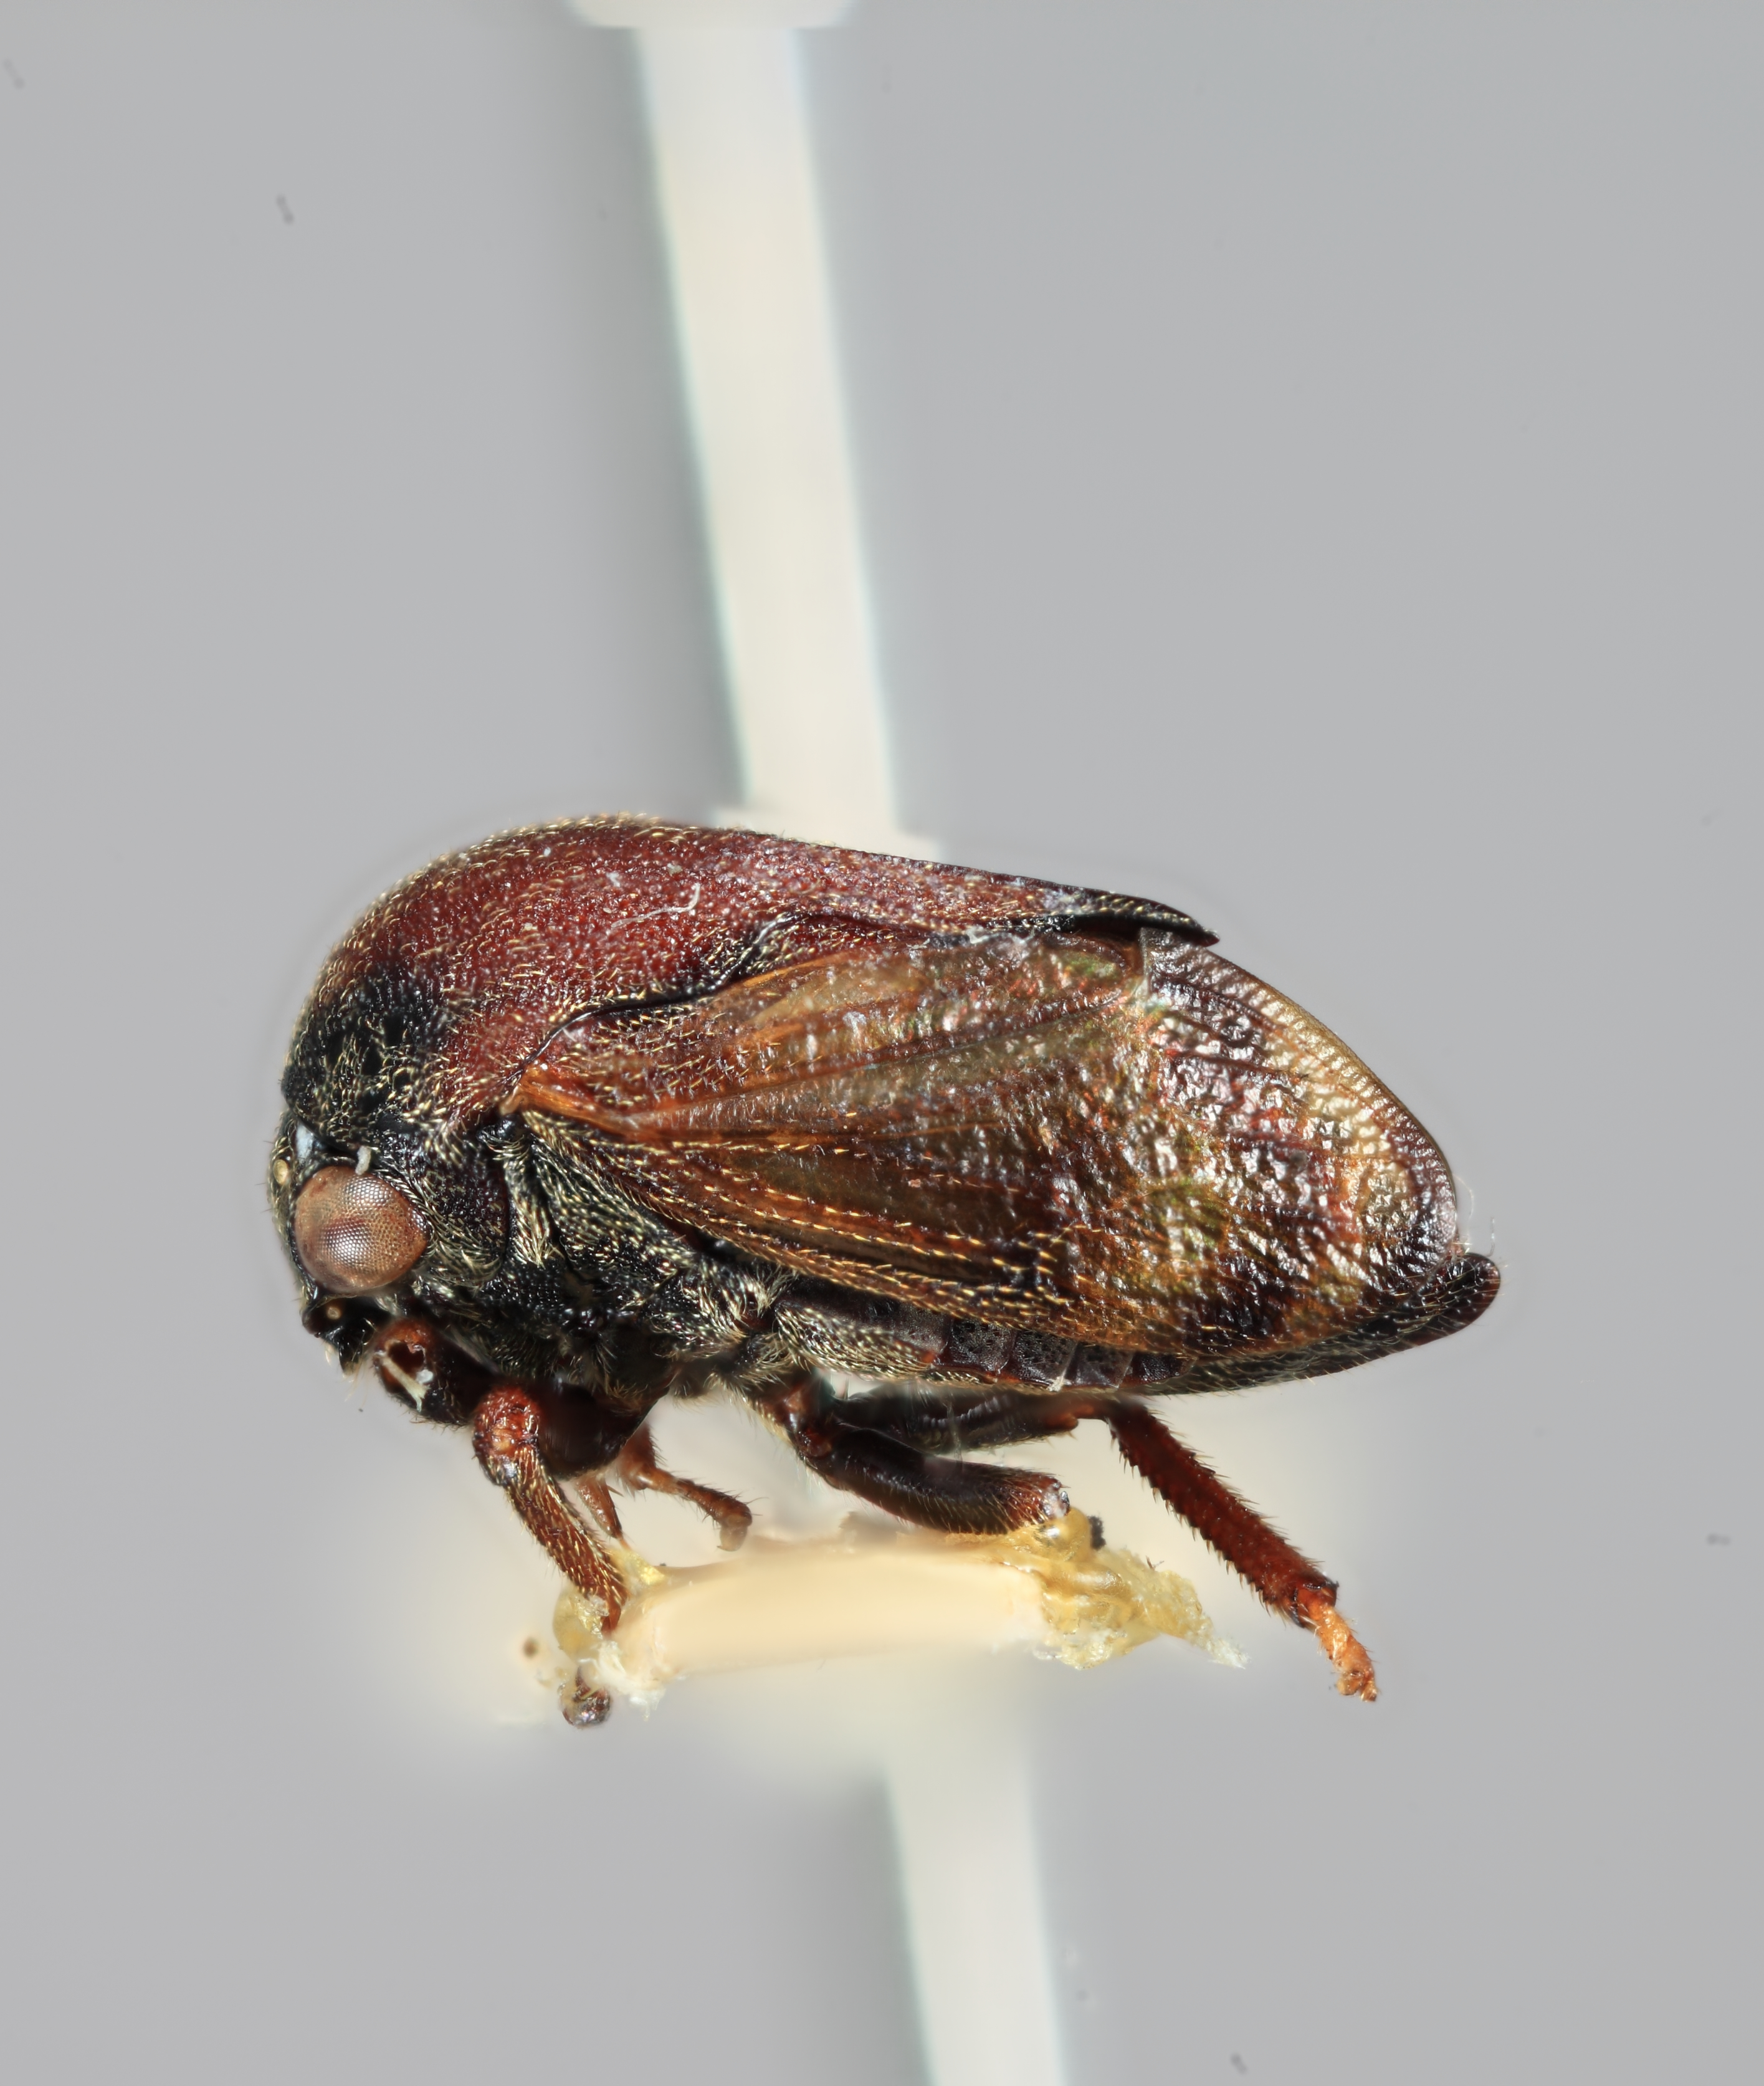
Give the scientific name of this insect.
Gargara selangori
